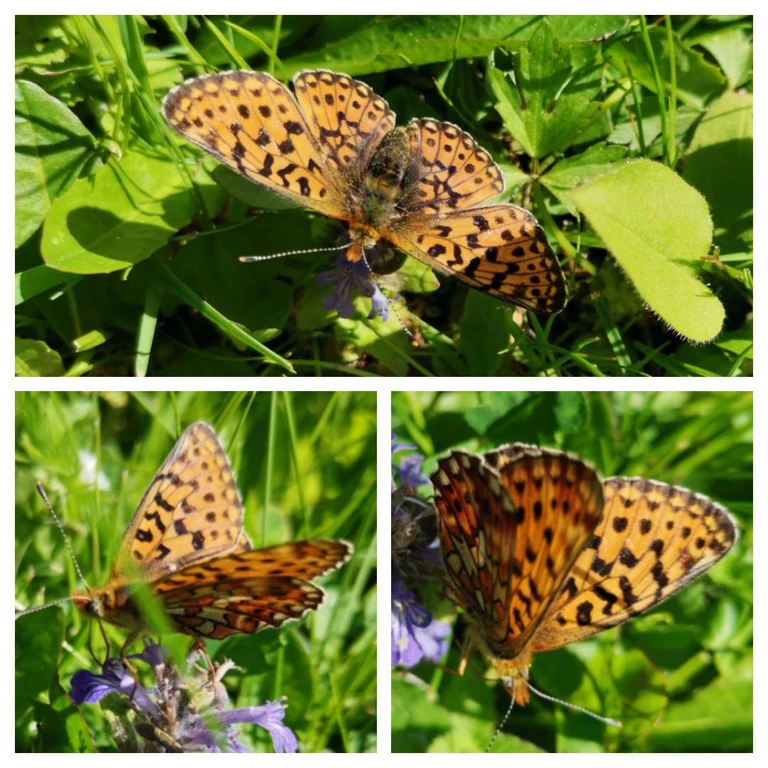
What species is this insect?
Boloria euphrosyne (also Clossiana euphrosyne)
